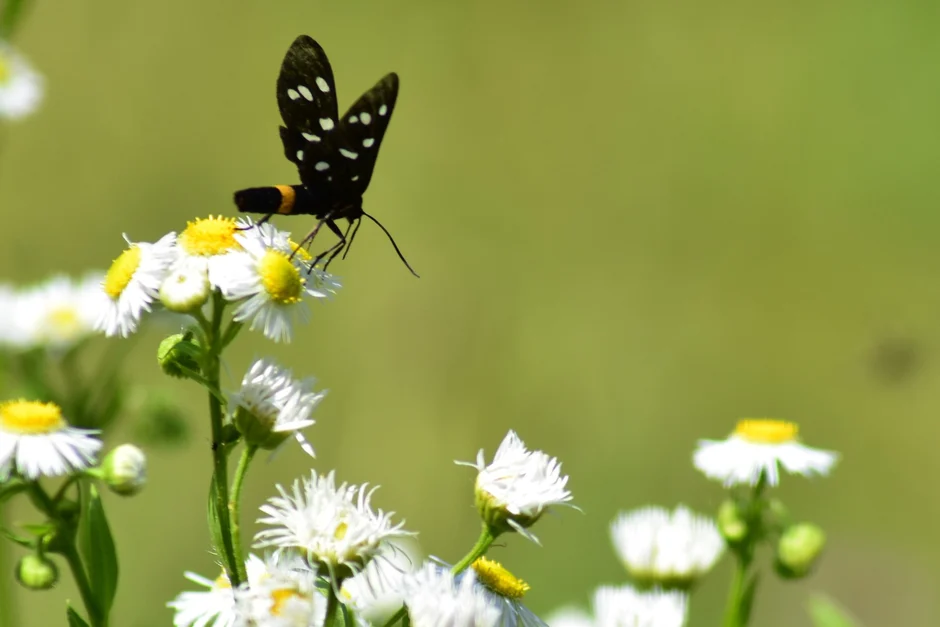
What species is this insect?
Amata phegea
